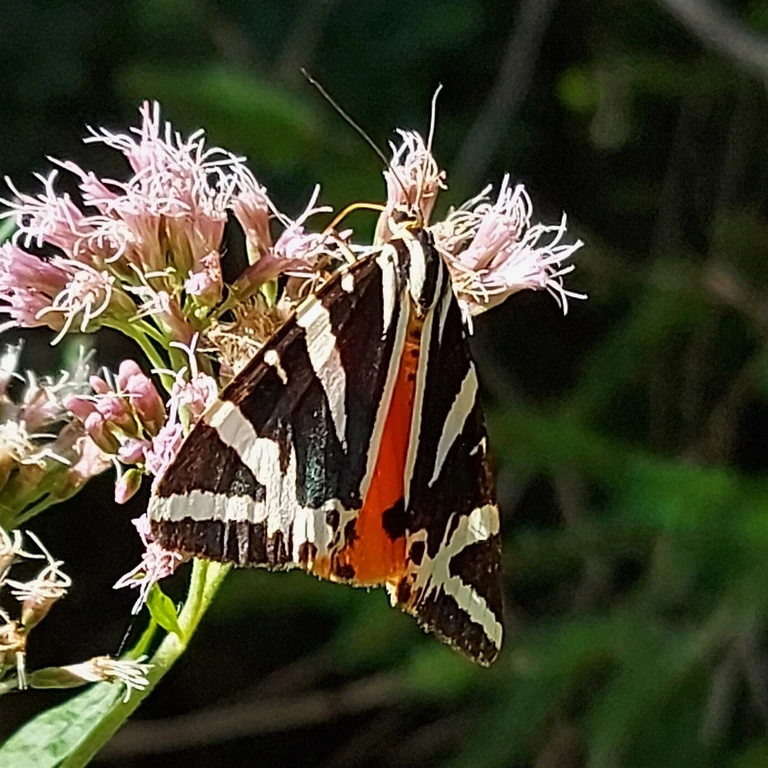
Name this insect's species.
Euplagia quadripunctaria
